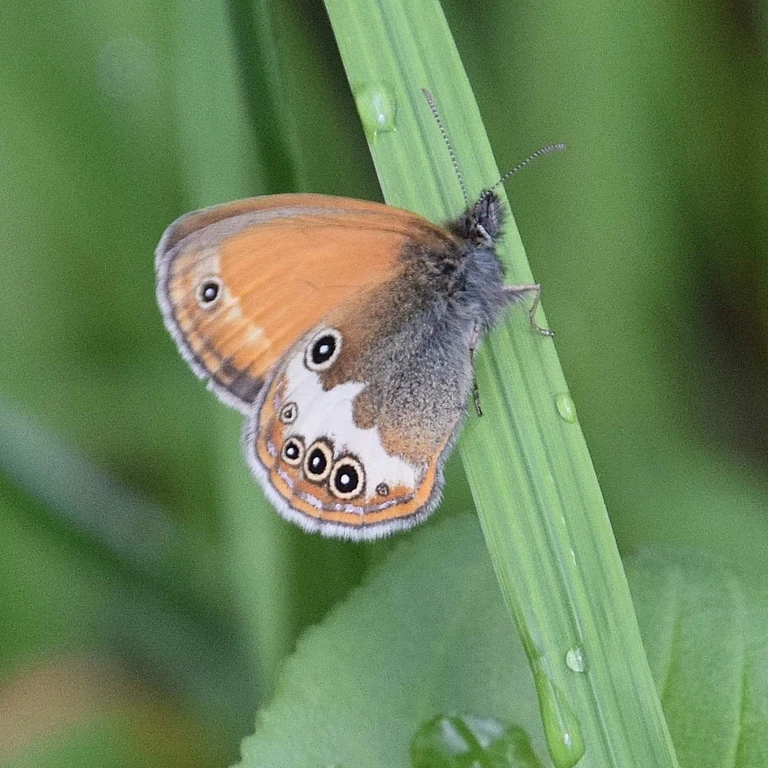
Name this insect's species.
Coenonympha arcania
